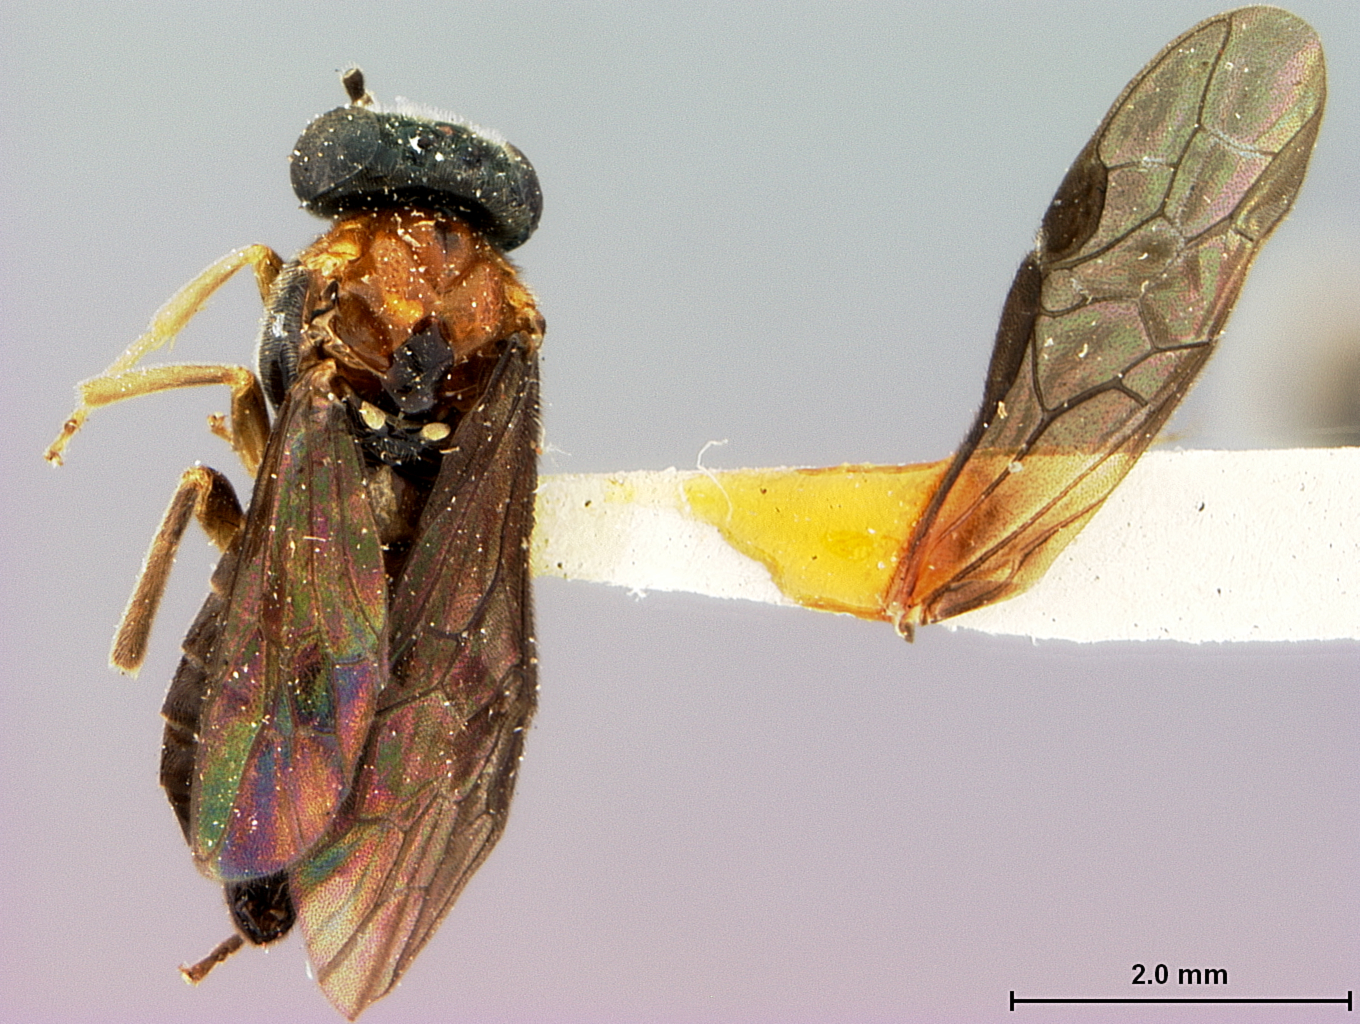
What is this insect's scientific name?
Nesoselandria rufonota
